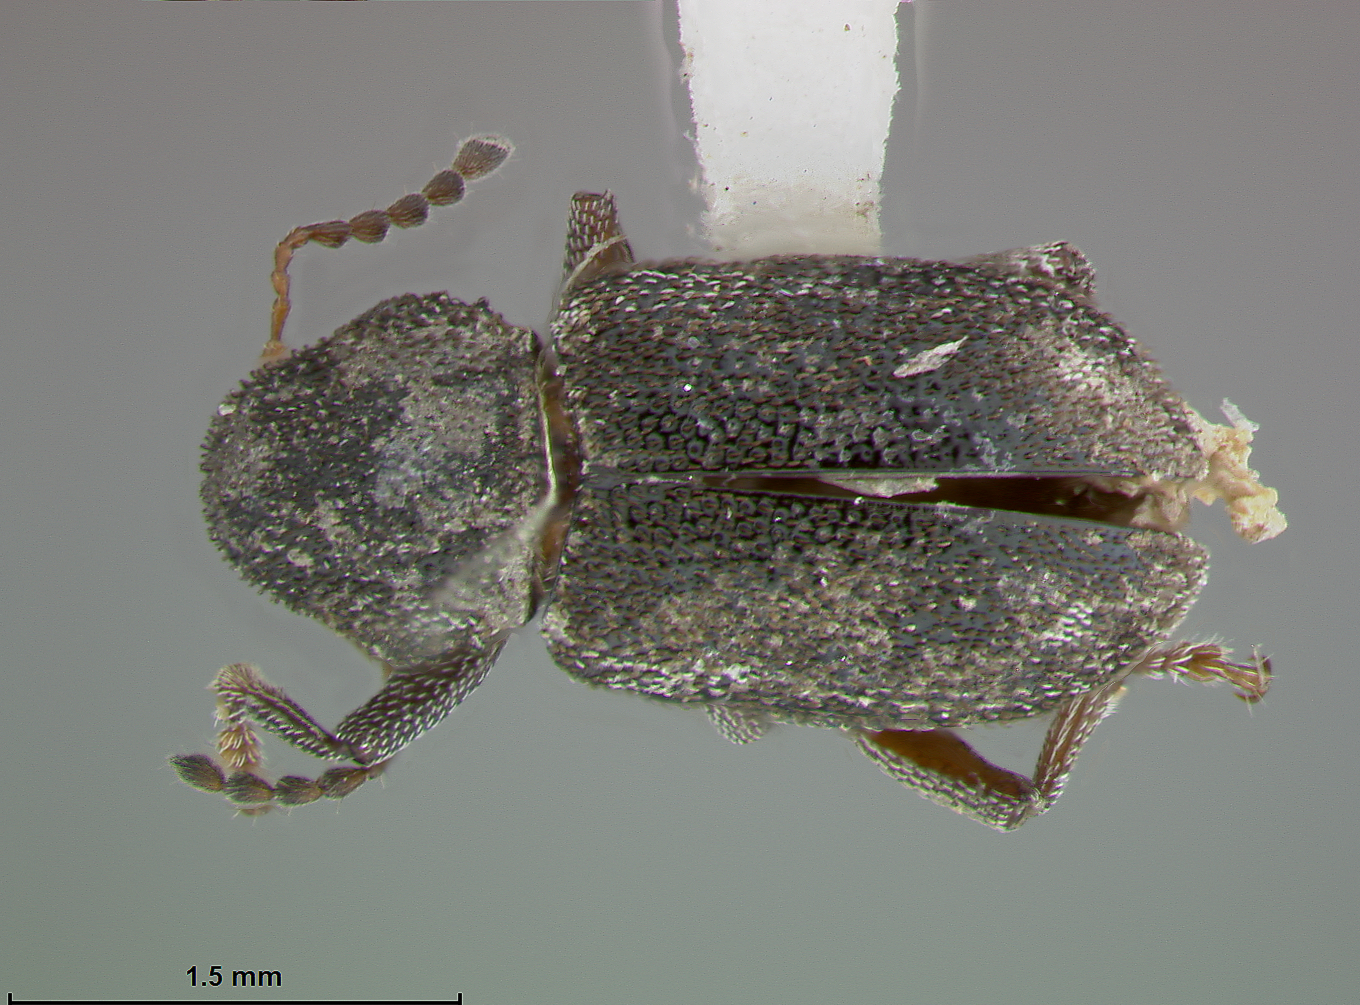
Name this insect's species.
Myochrous spinipes
